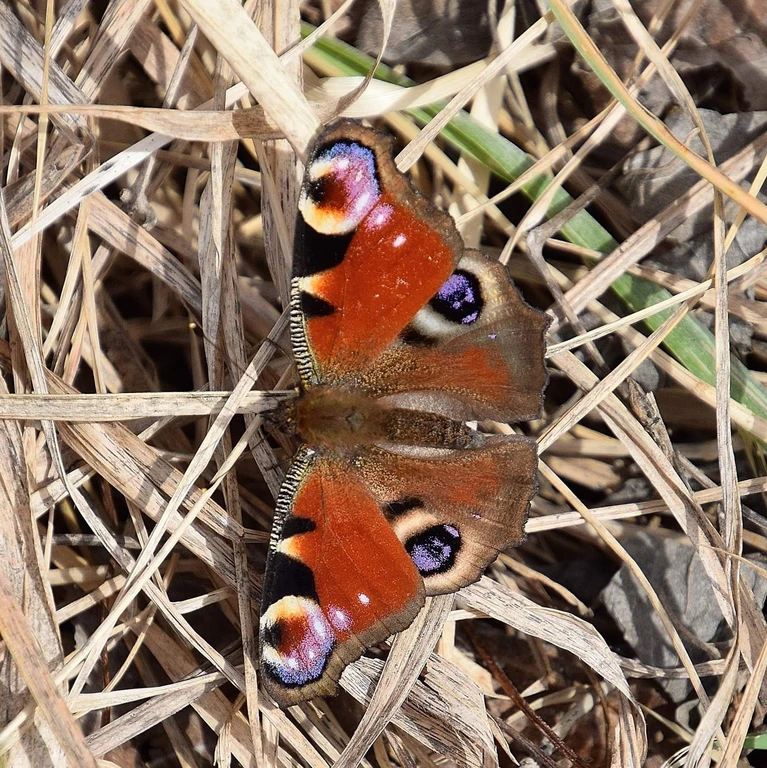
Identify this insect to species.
Aglais io
